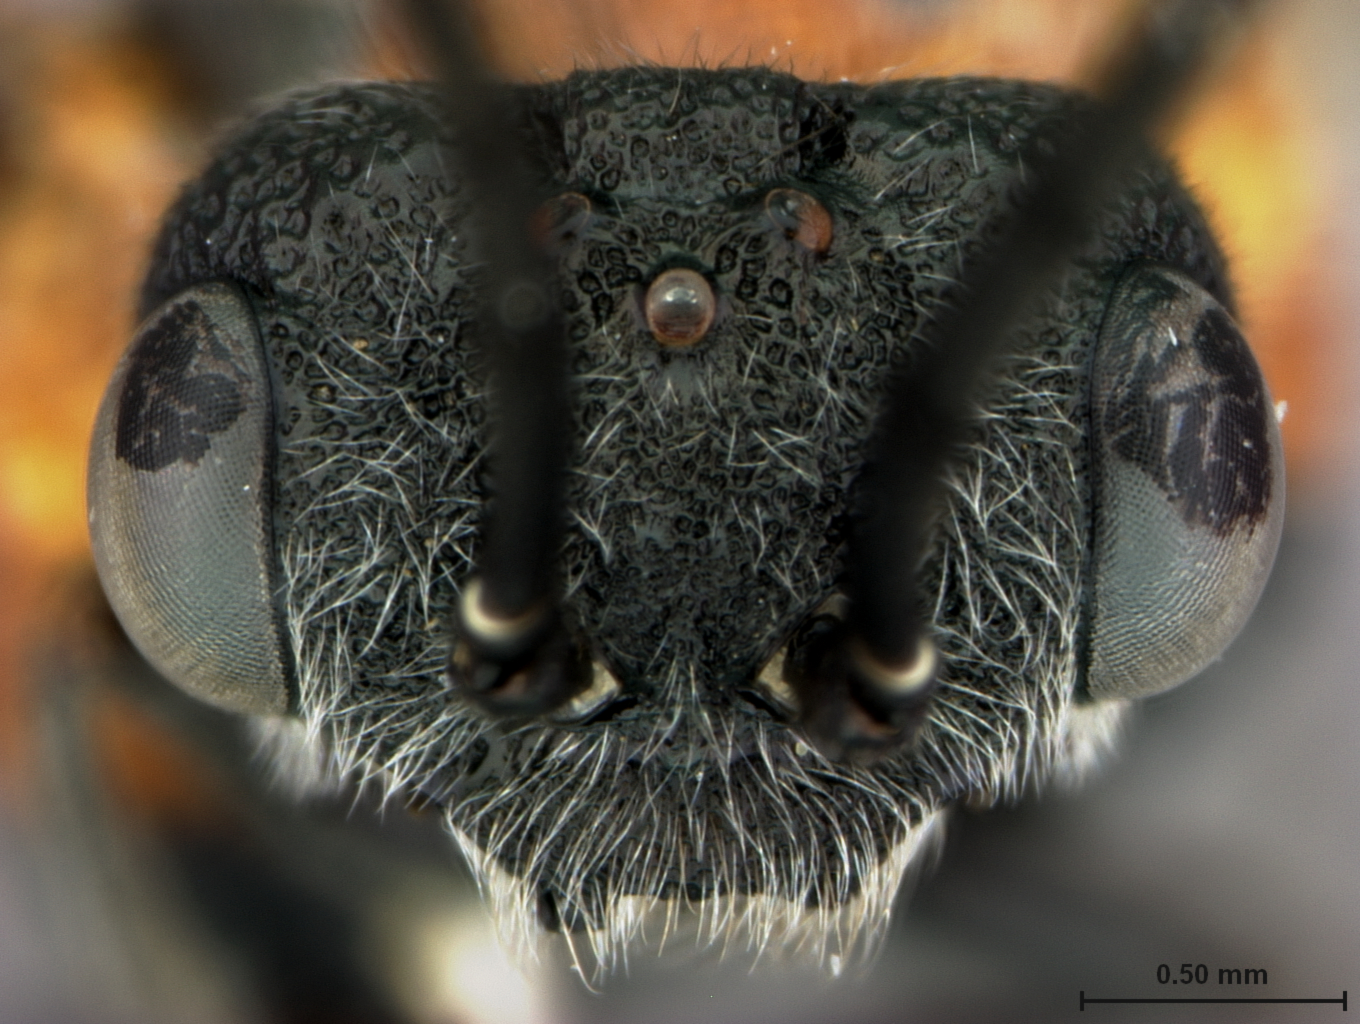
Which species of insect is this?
Dolerus klokeorum
